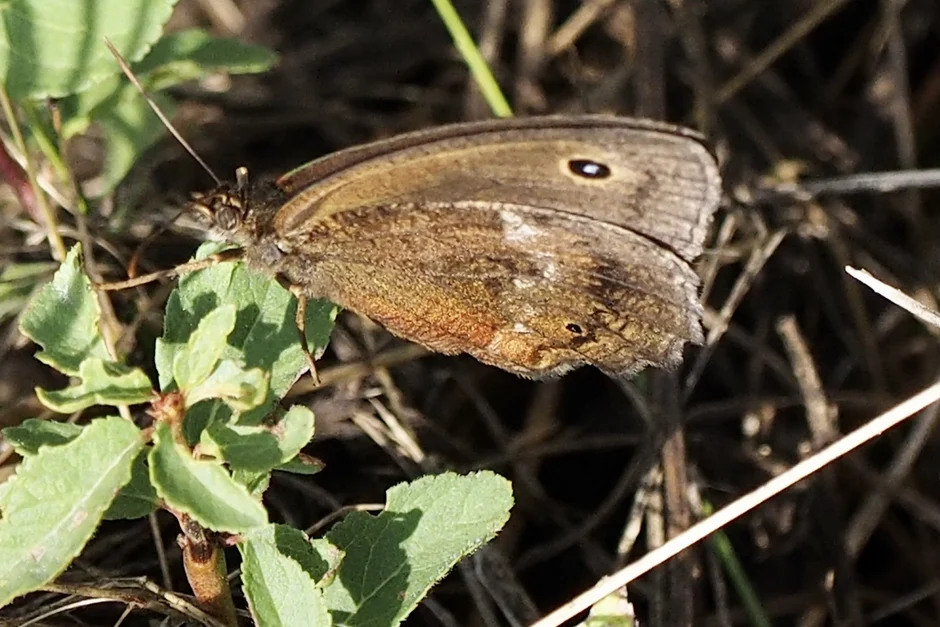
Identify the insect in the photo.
Minois dryas
